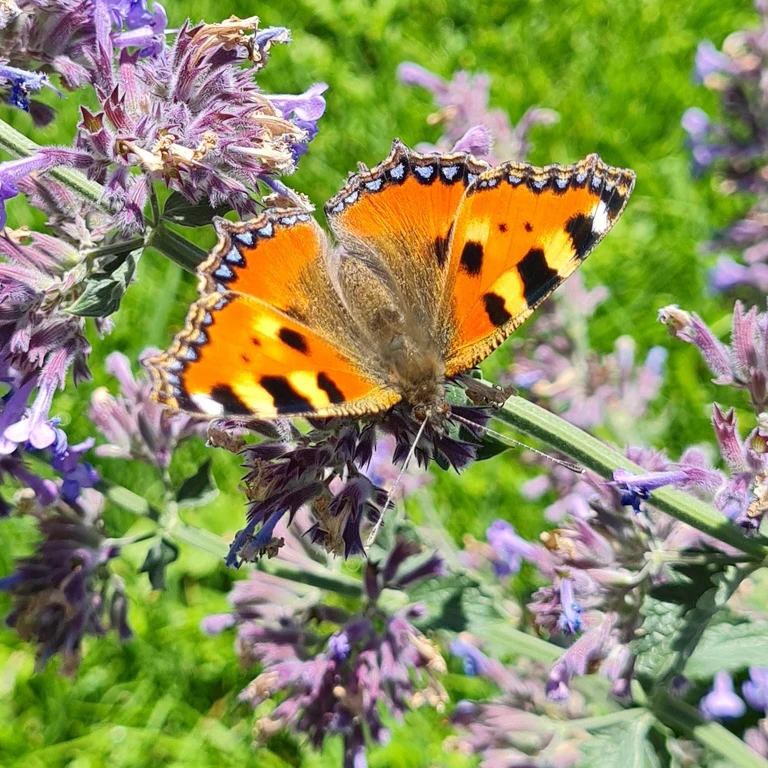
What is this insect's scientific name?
Aglais urticae
